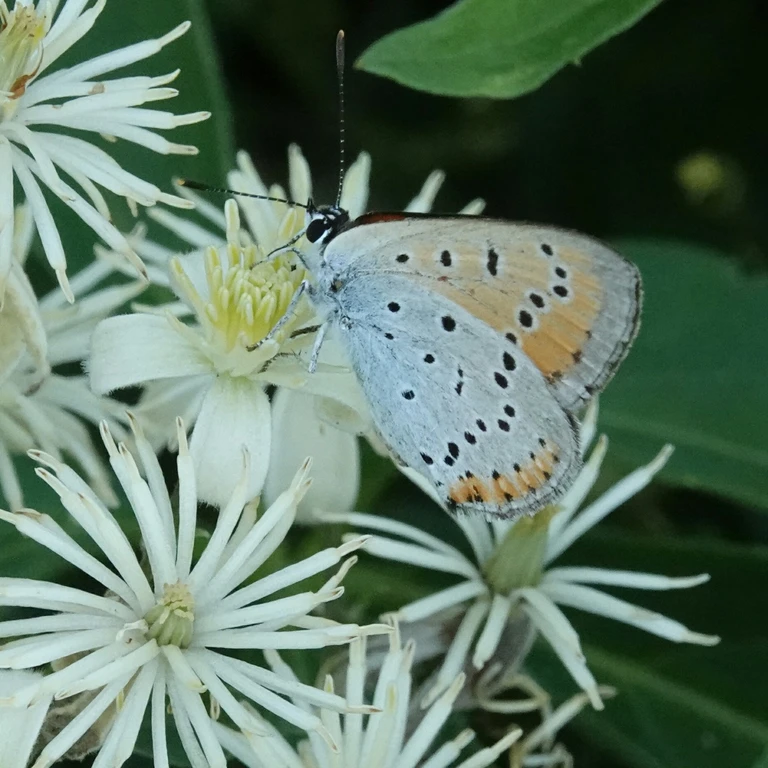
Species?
Lycaena dispar
